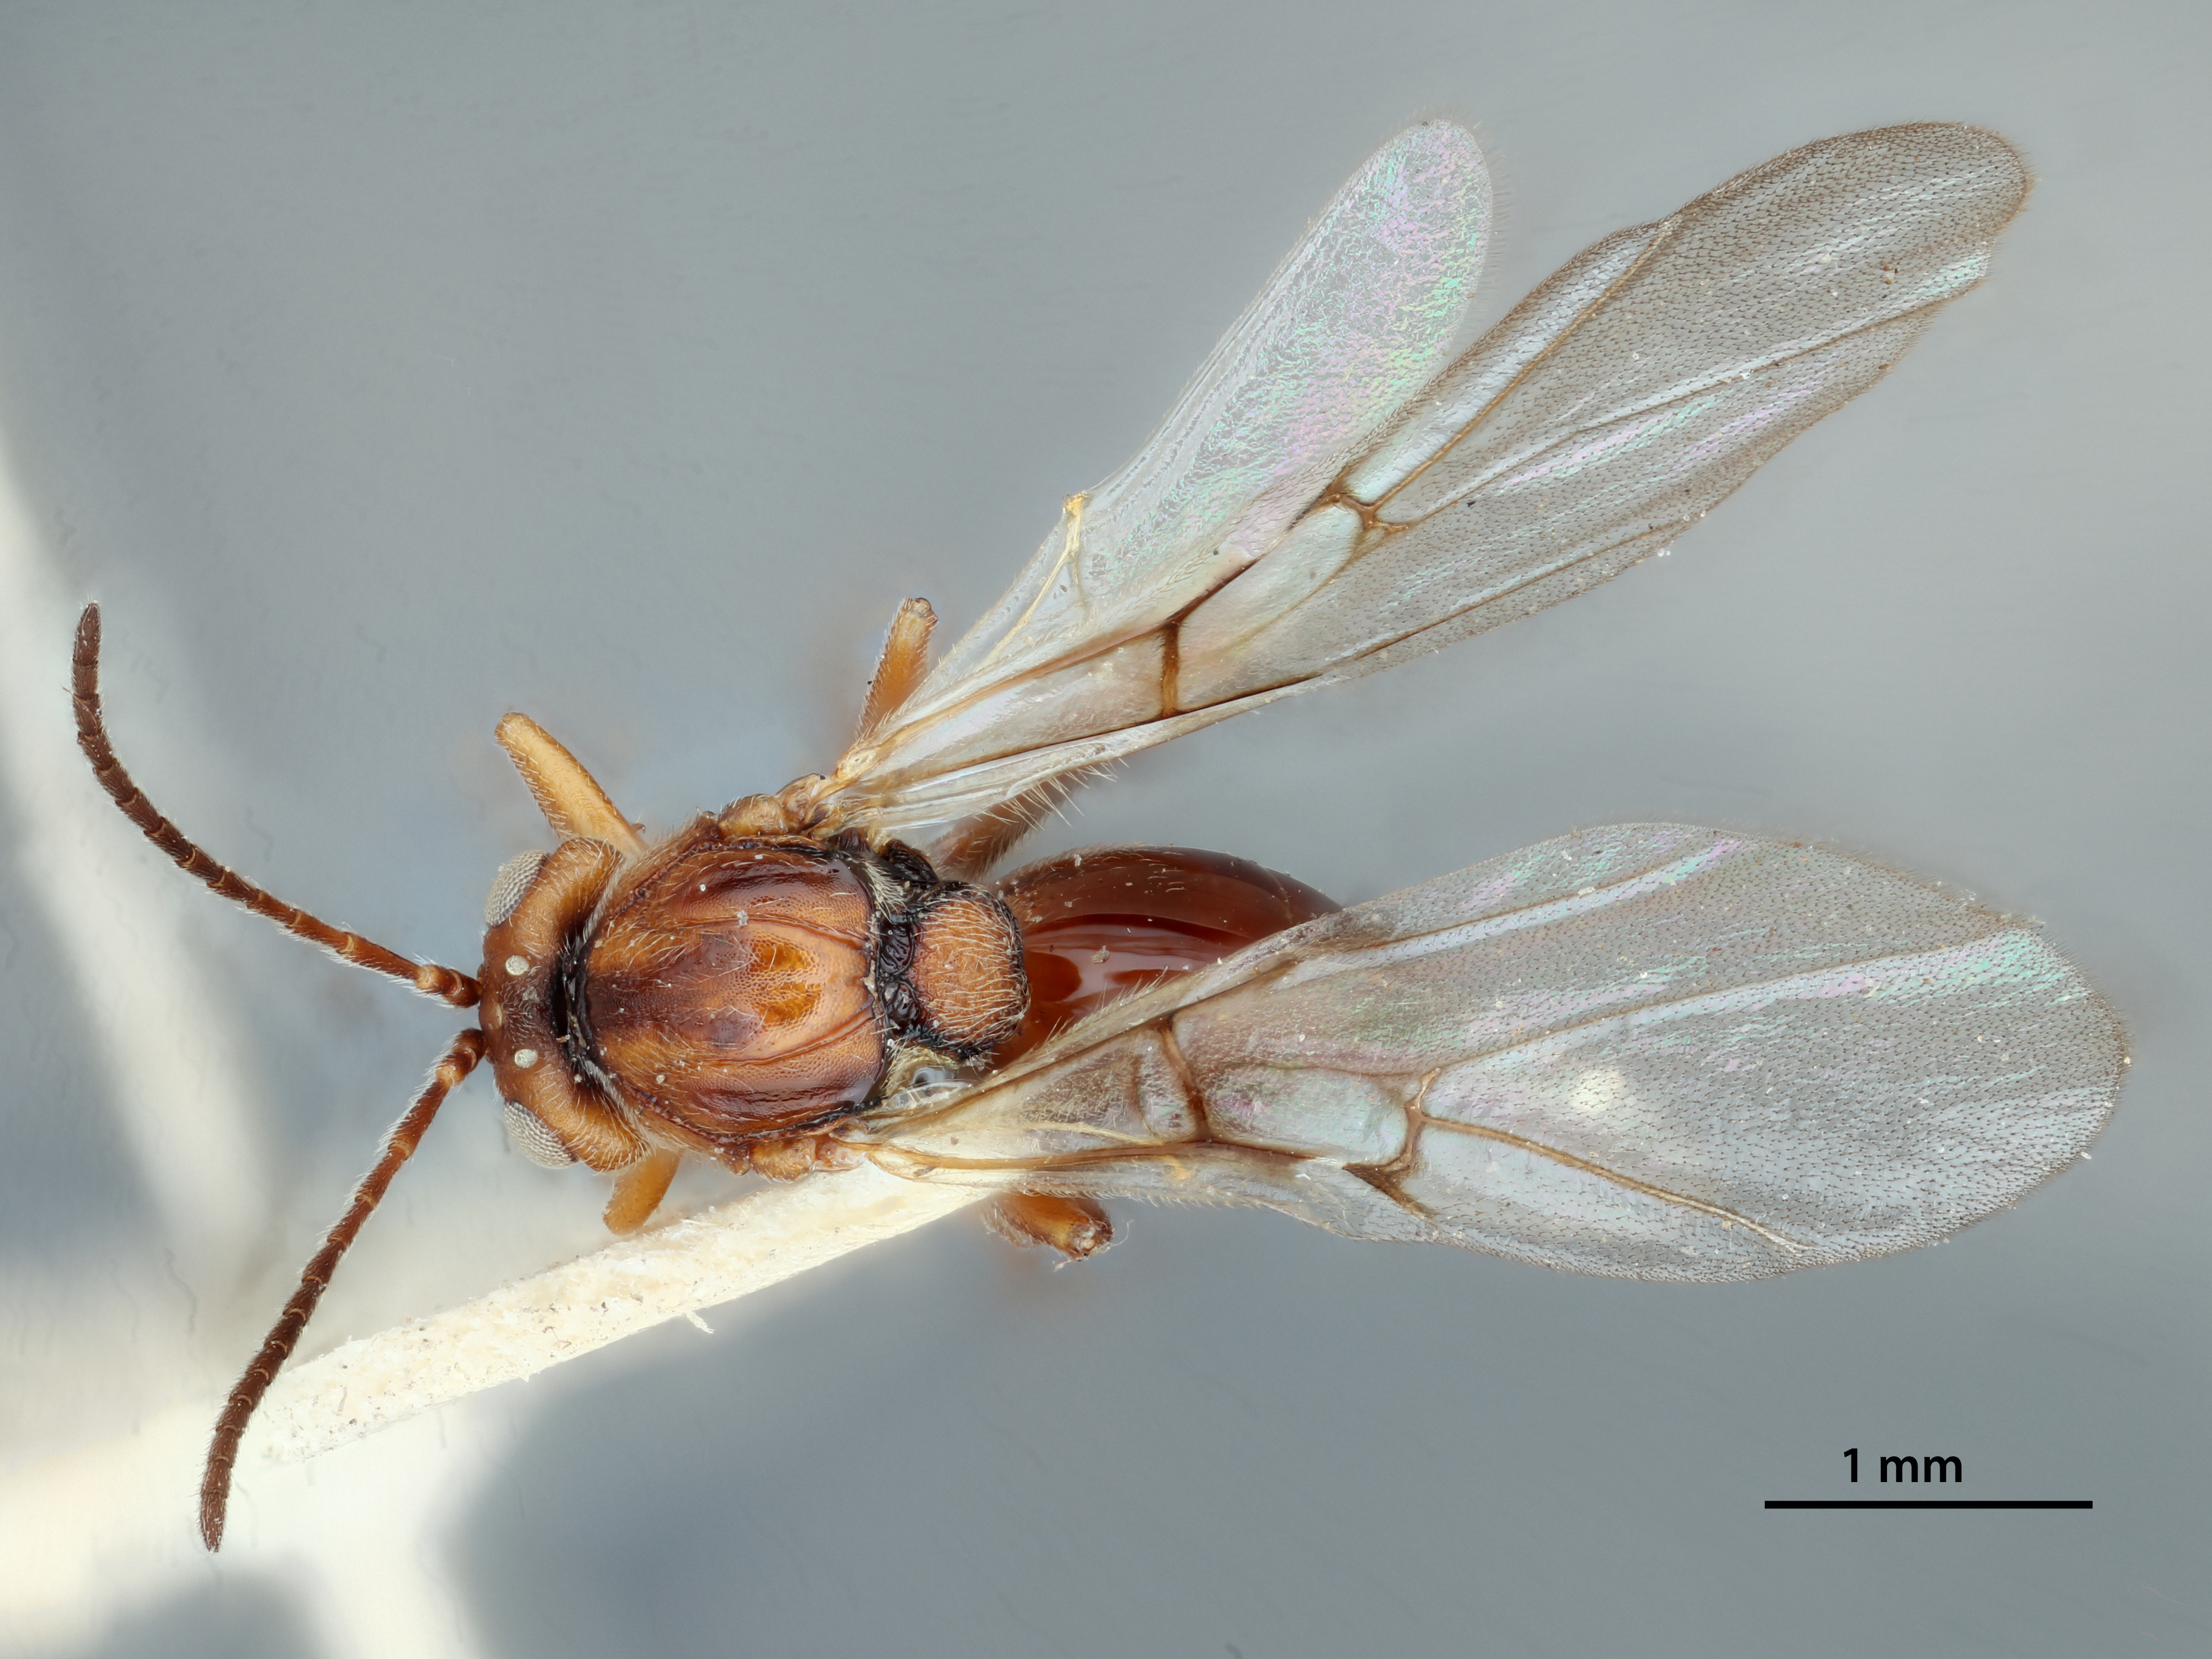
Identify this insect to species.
Callirhytis furva
